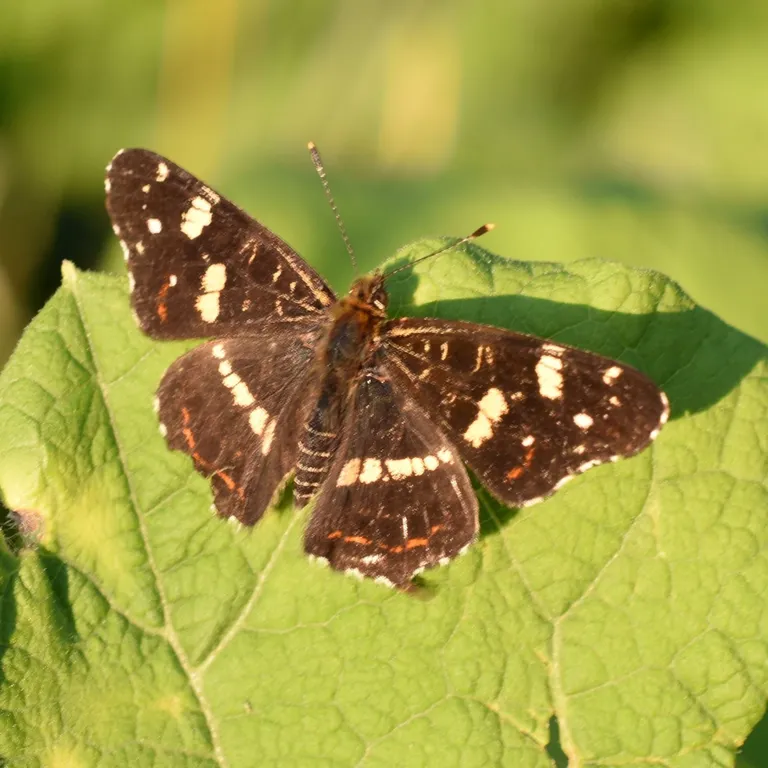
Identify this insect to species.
Araschnia levana
